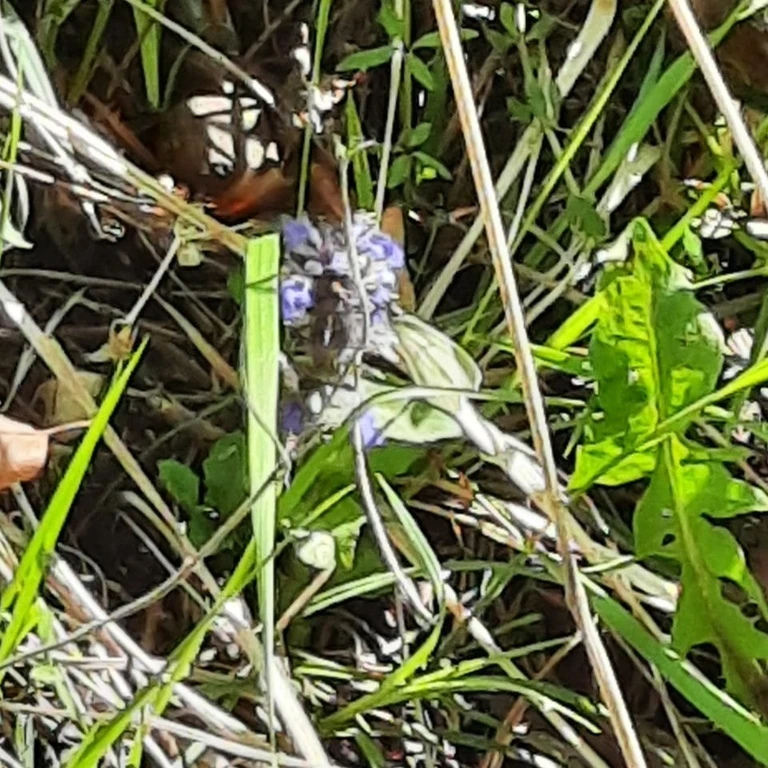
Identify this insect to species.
Leptidea sinapis/juvernica
